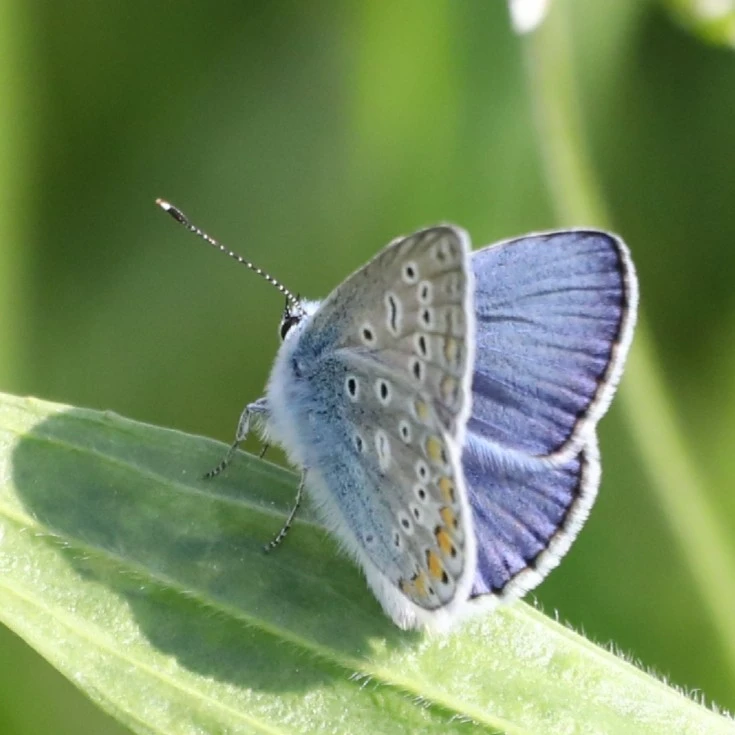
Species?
Polyommatus icarus
